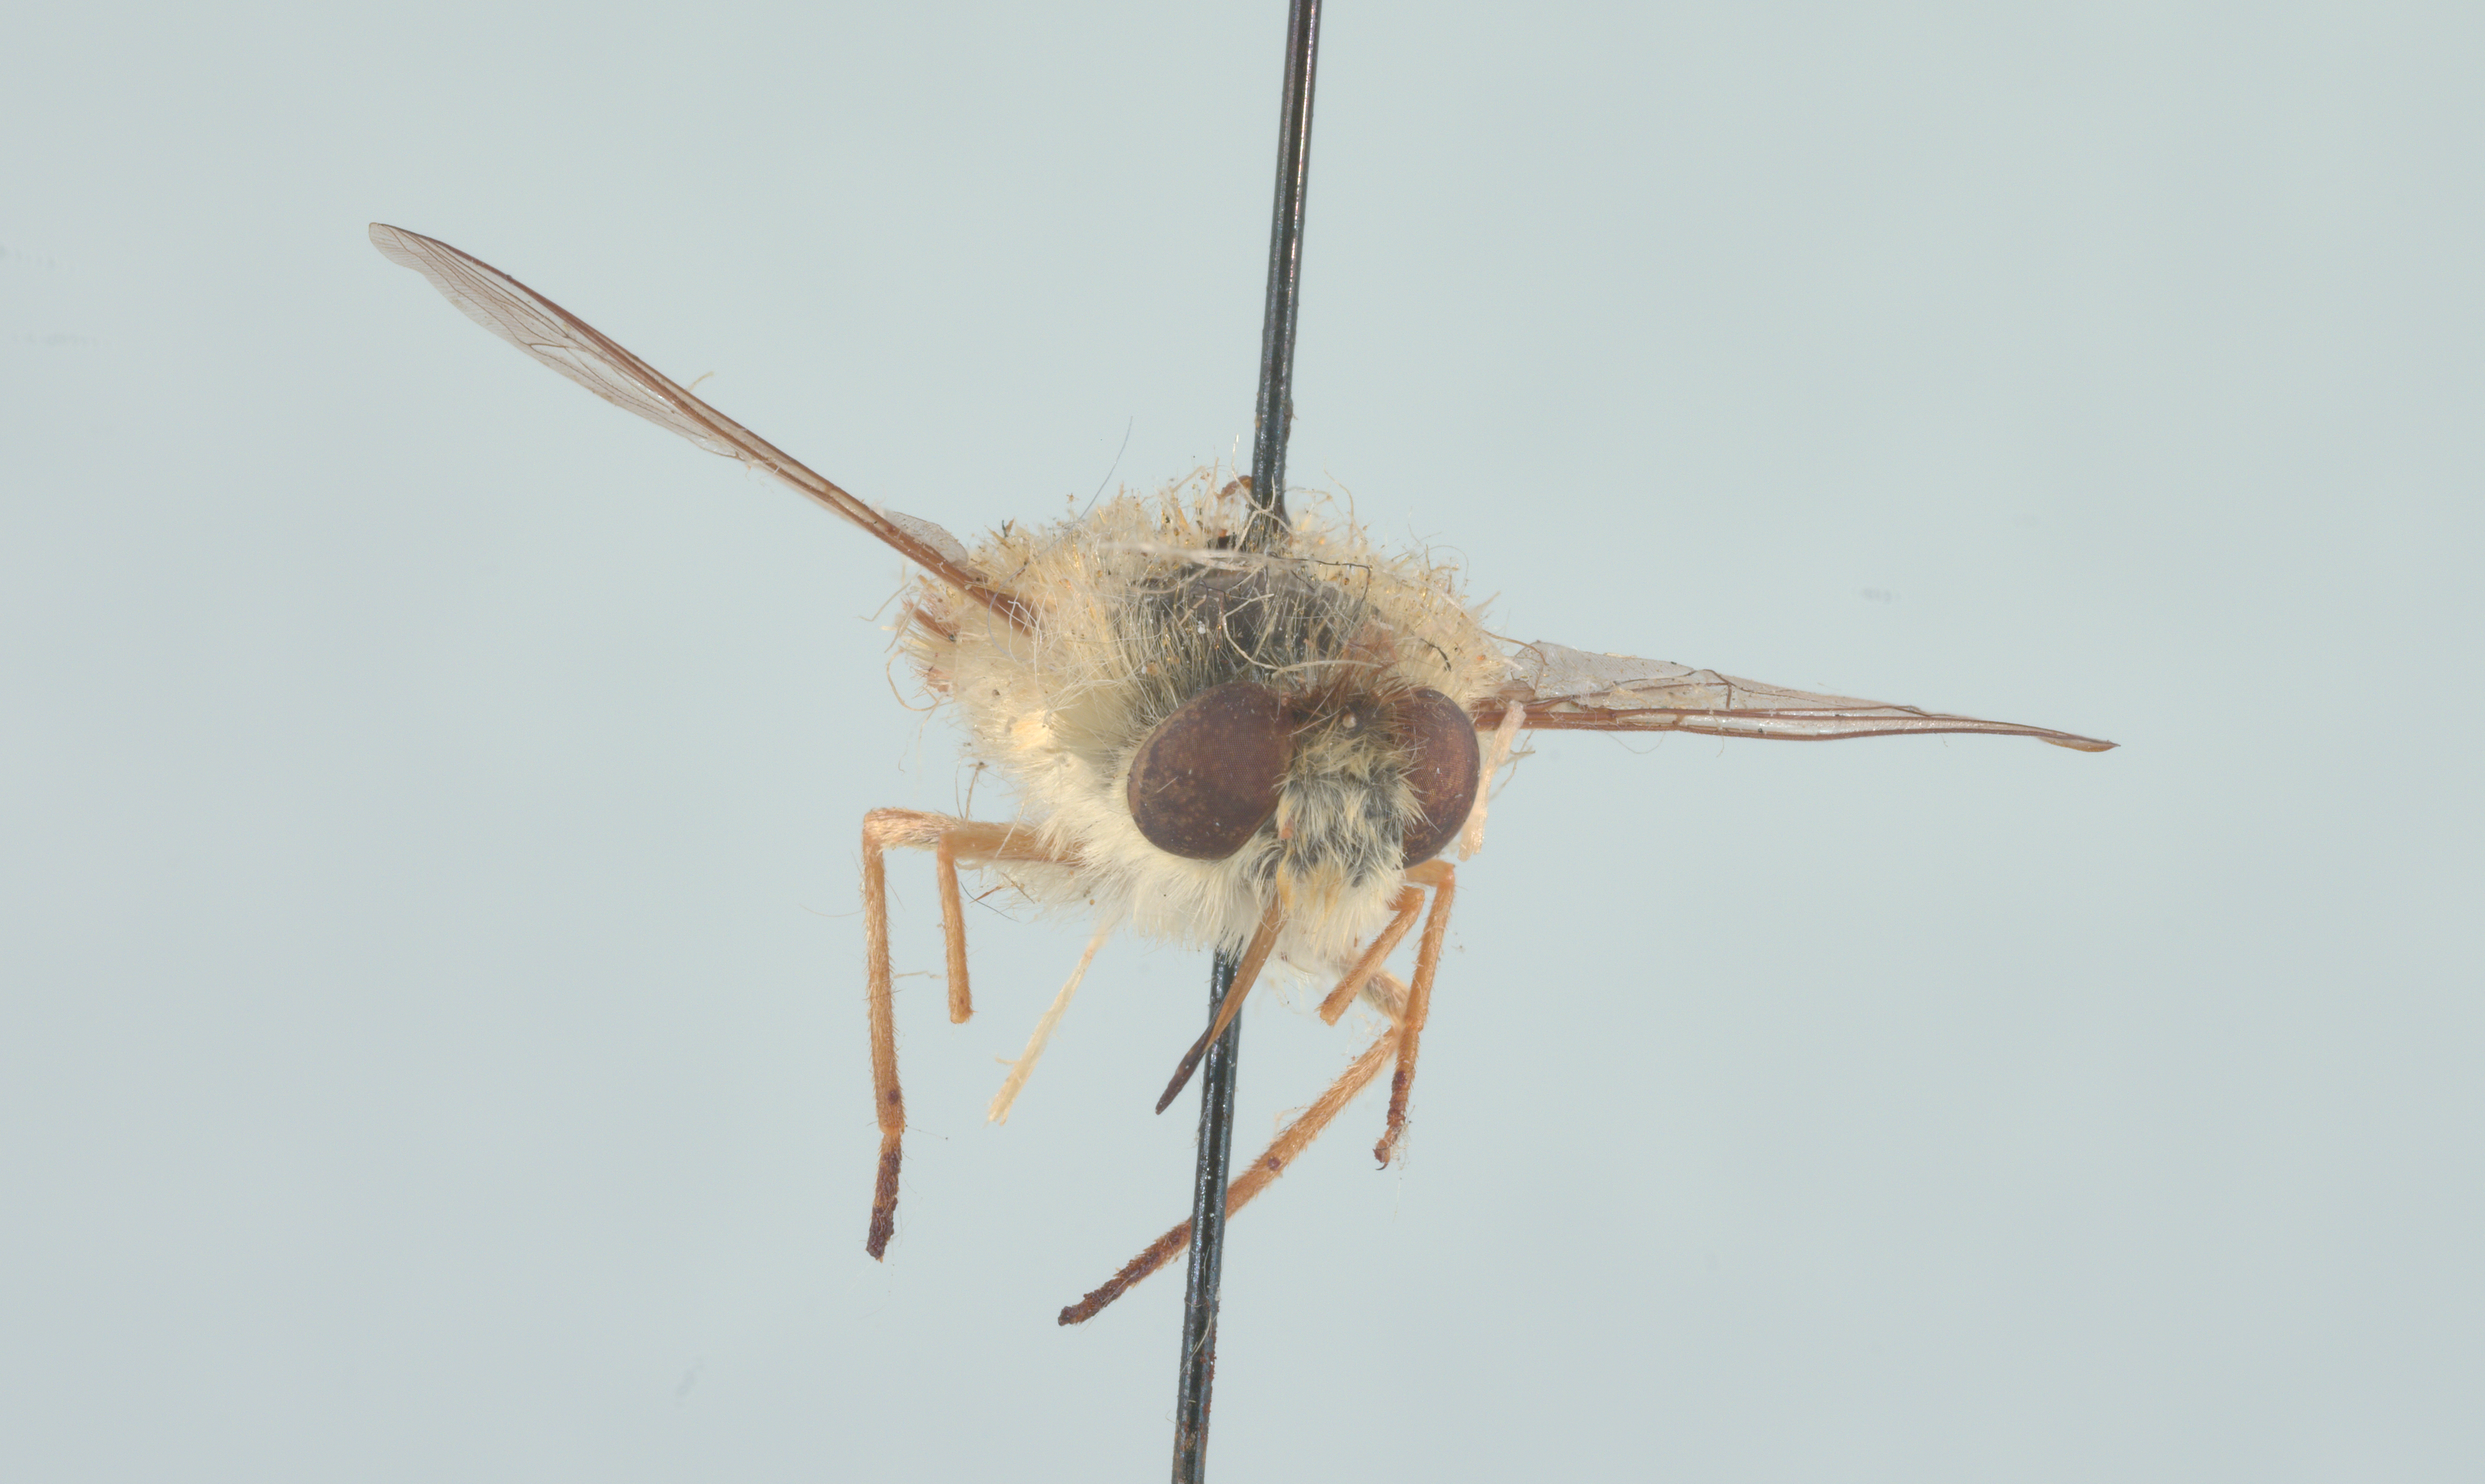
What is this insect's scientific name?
Neorhynchocephalus mendozanus
